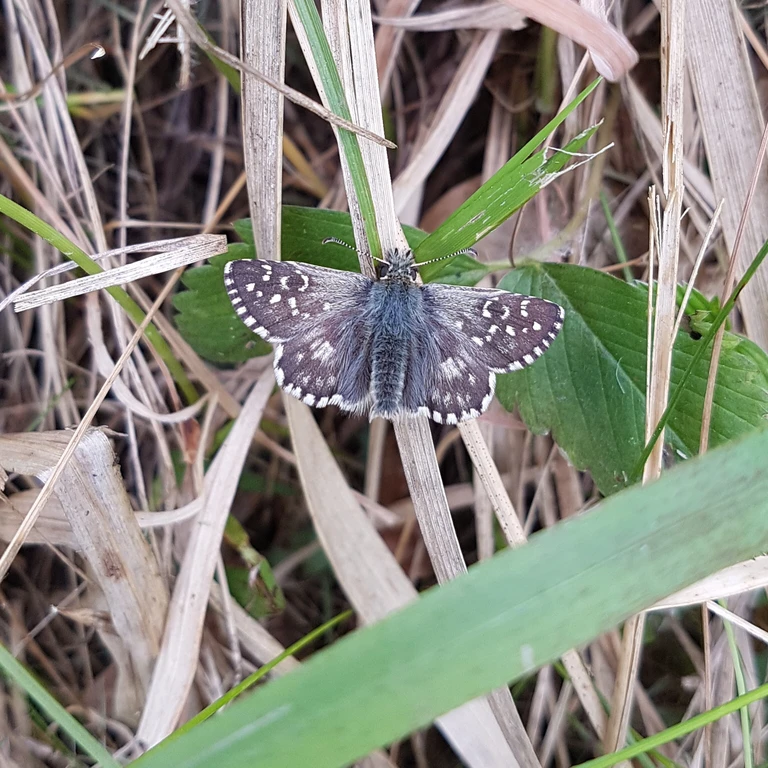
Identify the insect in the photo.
Pyrgus armoricanus
